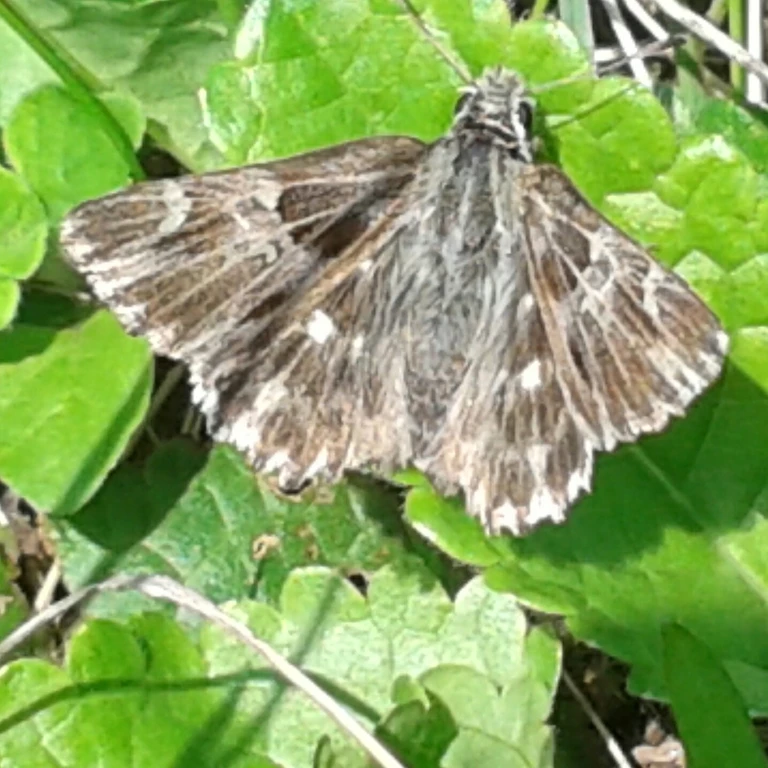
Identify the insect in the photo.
Muschampia floccifera (also Carcharodus floccifera)
